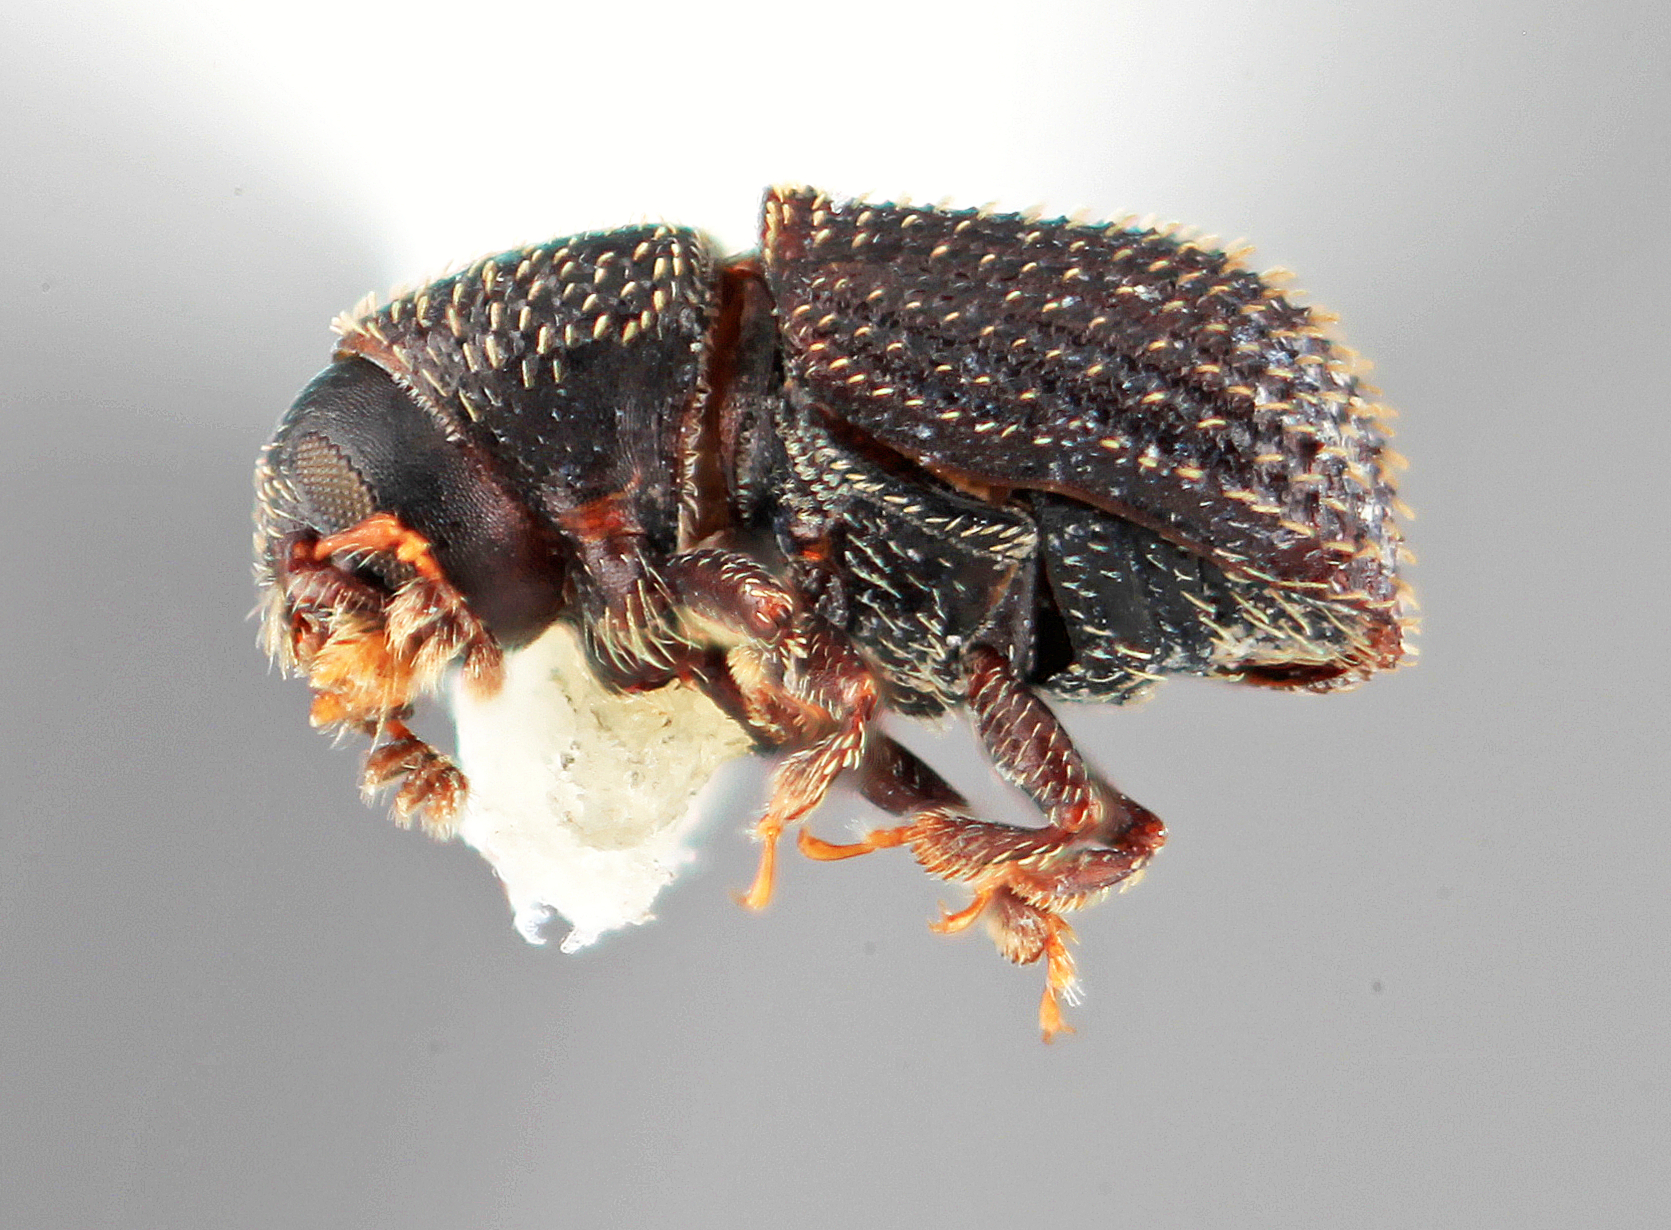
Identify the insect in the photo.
Phloeotribus vesculus
